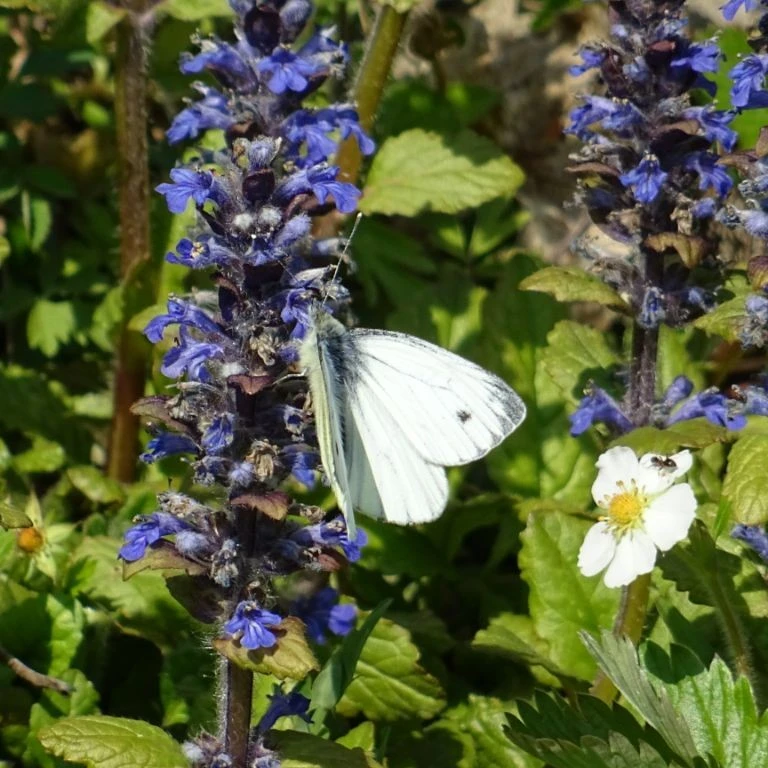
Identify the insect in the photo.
Pieris napi
